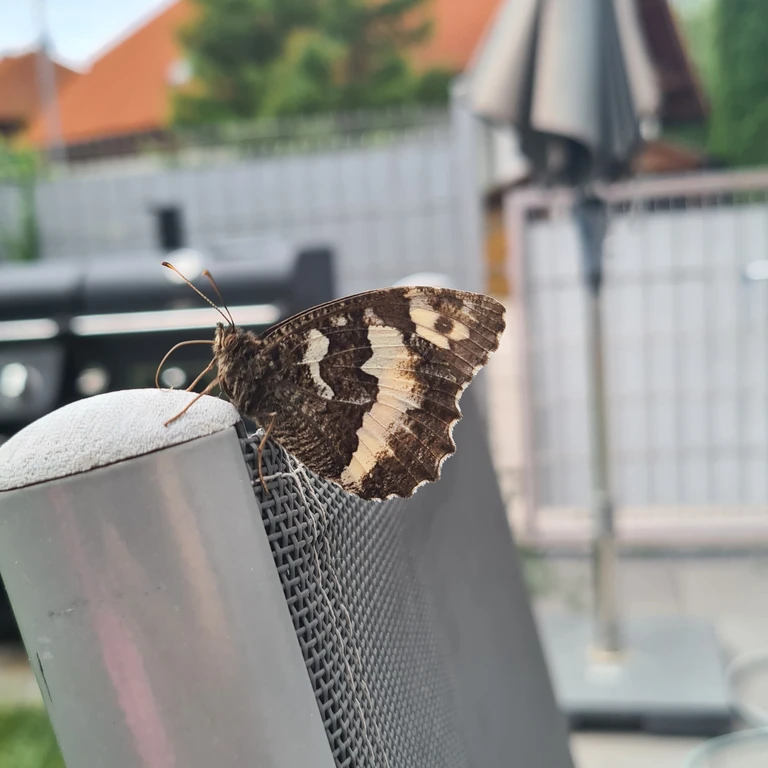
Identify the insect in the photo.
Brintesia circe
